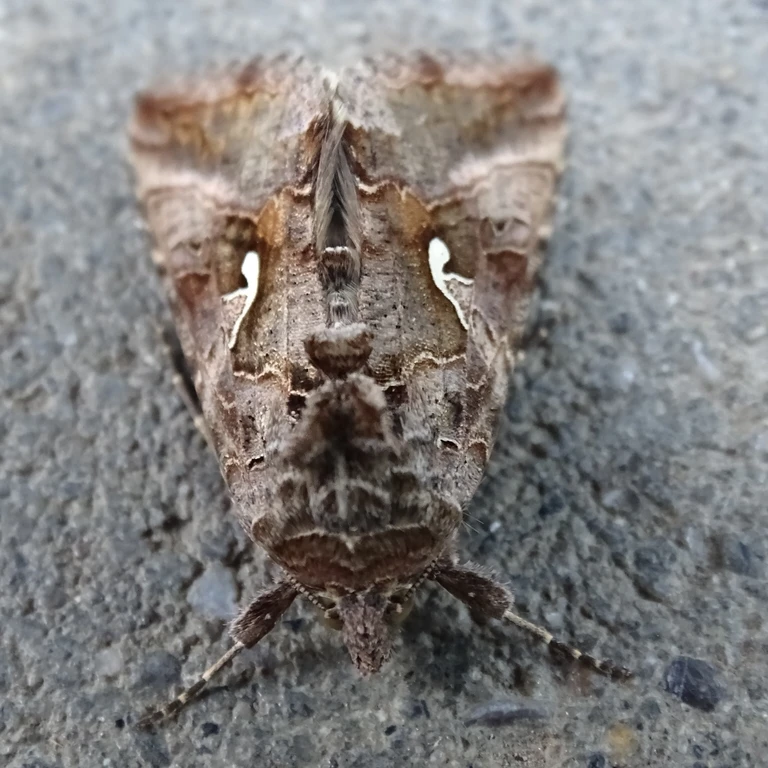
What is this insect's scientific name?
Autographa gamma
